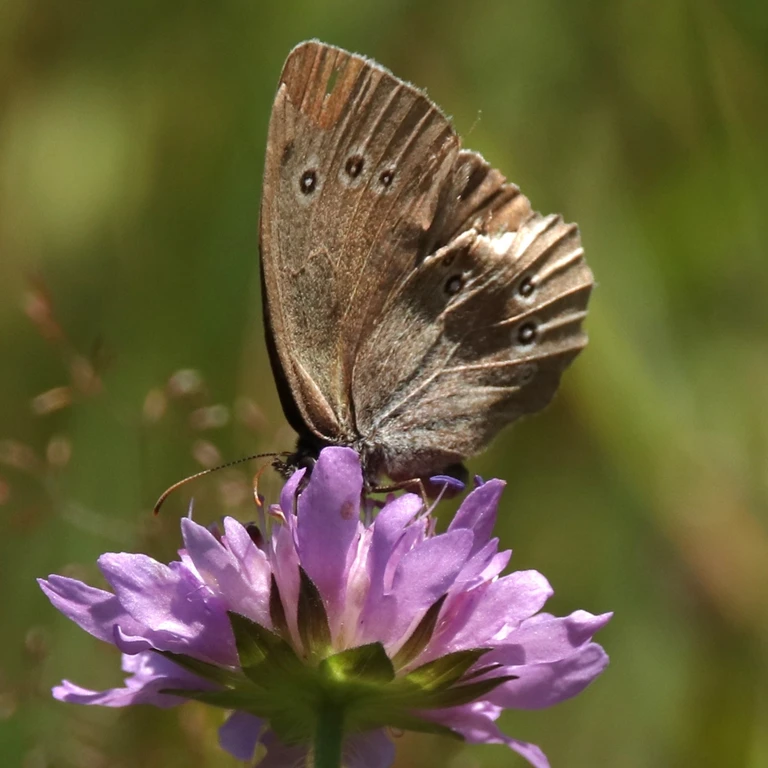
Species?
Aphantopus hyperantus
